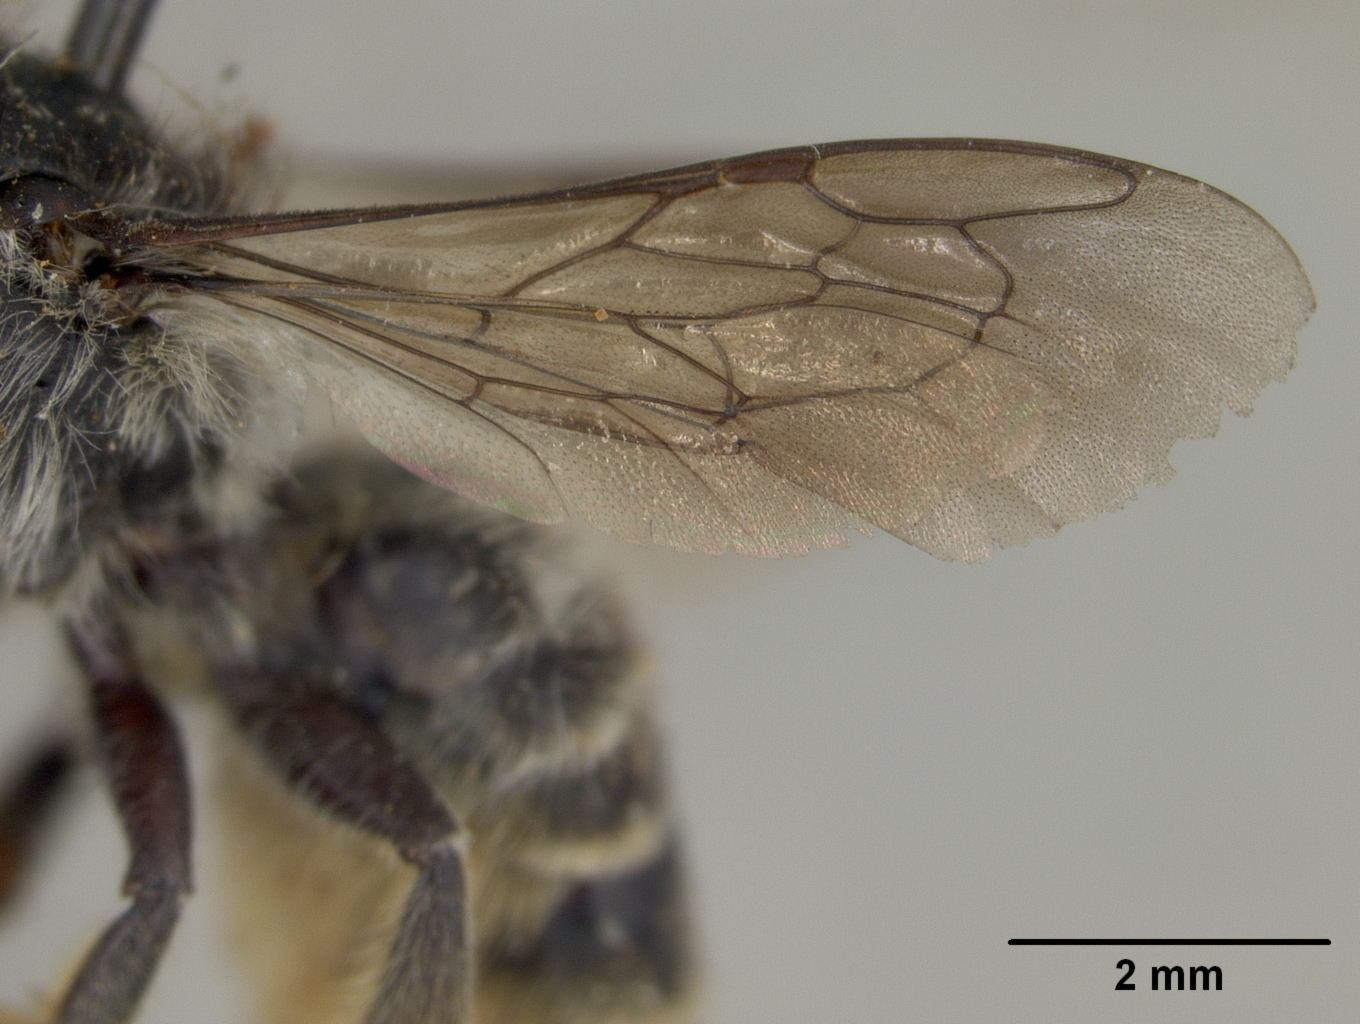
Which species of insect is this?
Megachile exclamans
